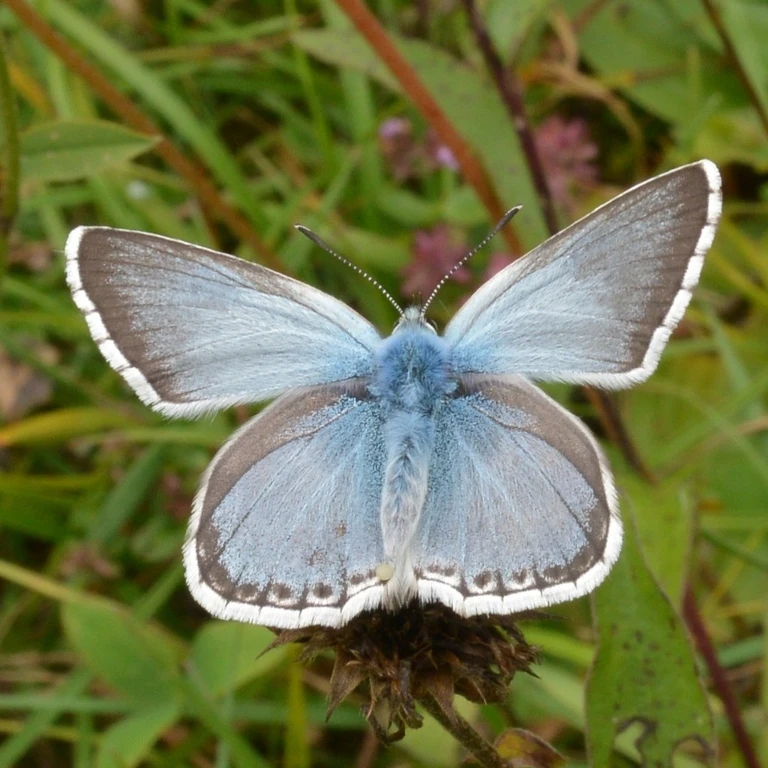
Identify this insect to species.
Lysandra coridon
